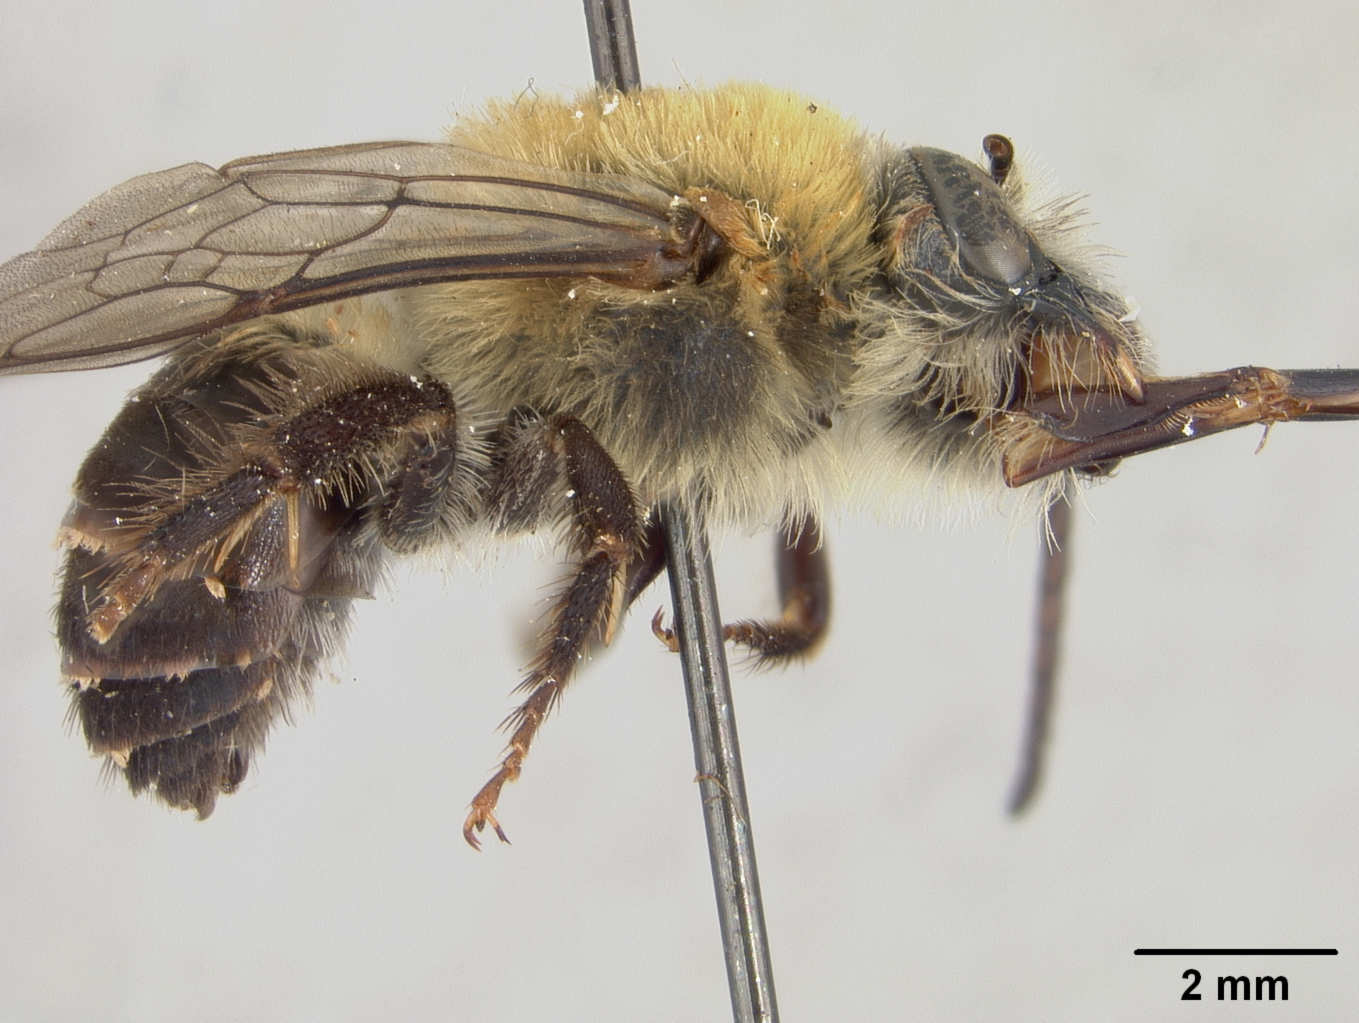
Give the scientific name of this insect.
Xenoglossa howardi
